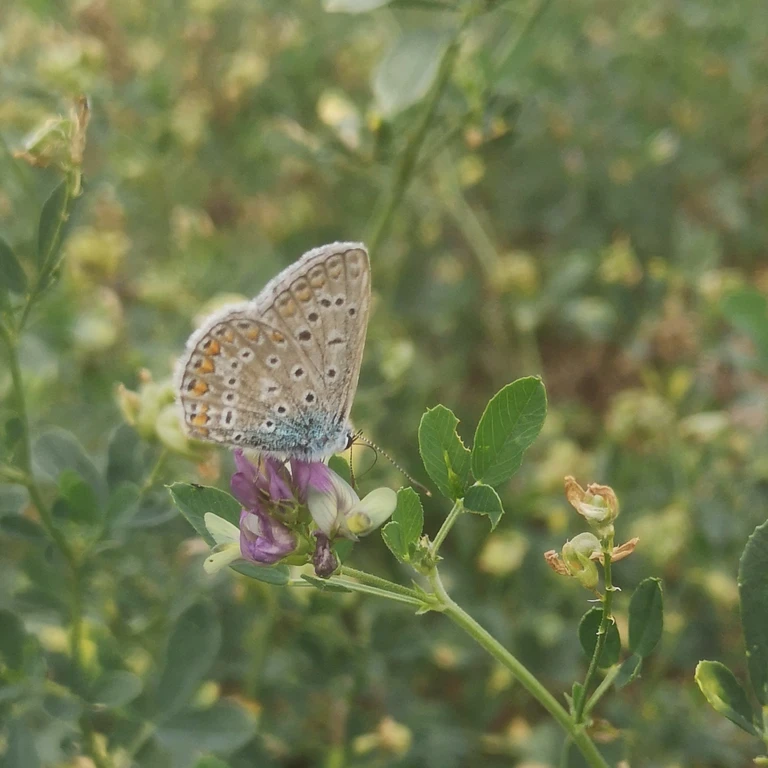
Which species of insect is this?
Polyommatus icarus
